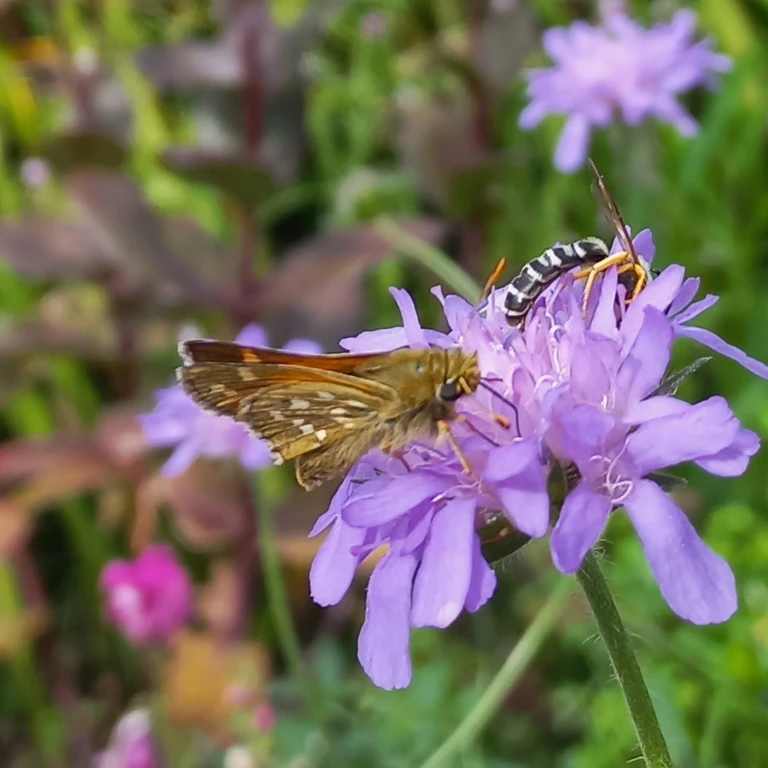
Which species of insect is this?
Hesperia comma
